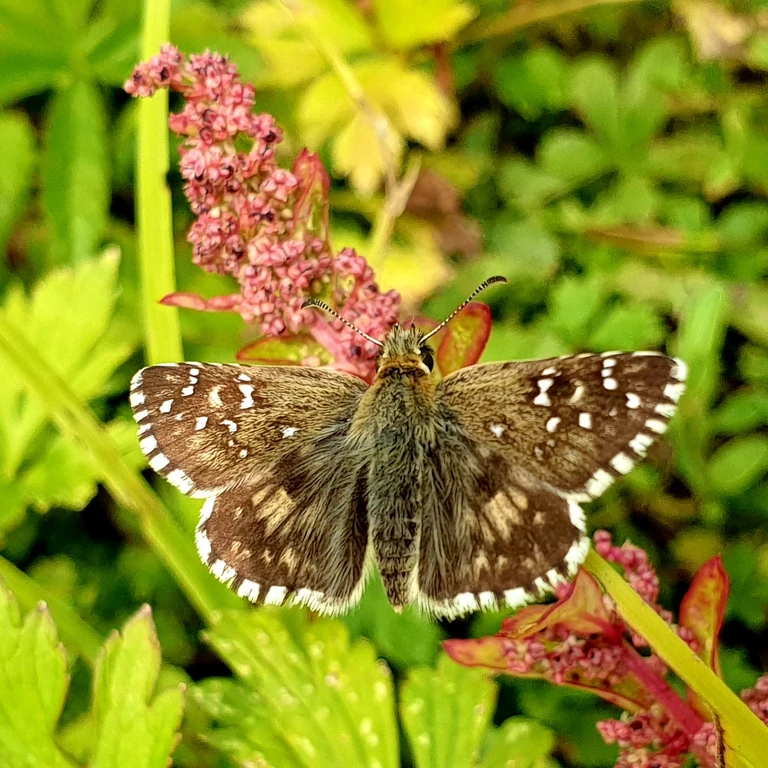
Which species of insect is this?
Pyrgus armoricanus
